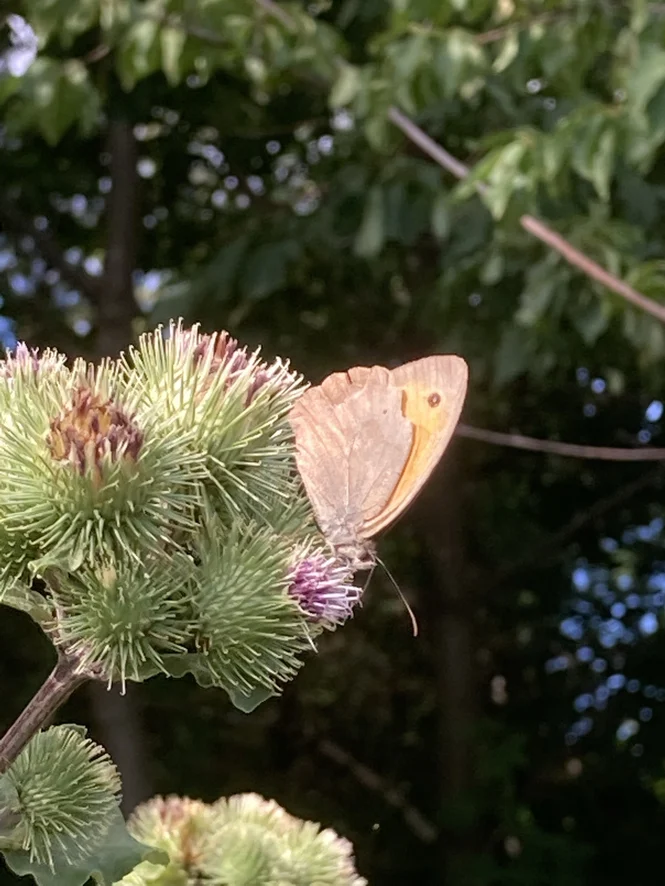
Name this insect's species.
Maniola jurtina
